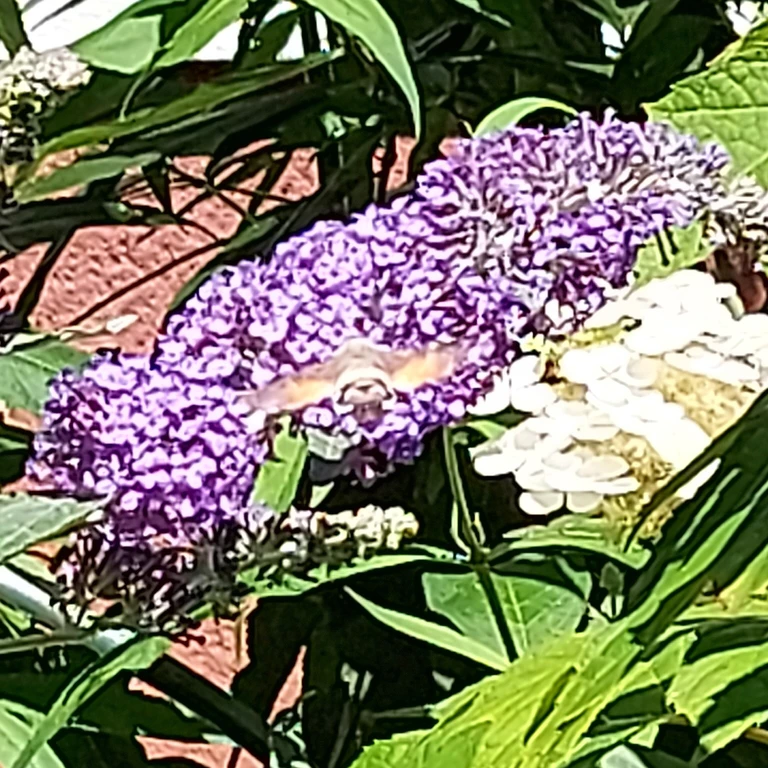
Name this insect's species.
Macroglossum stellatarum
